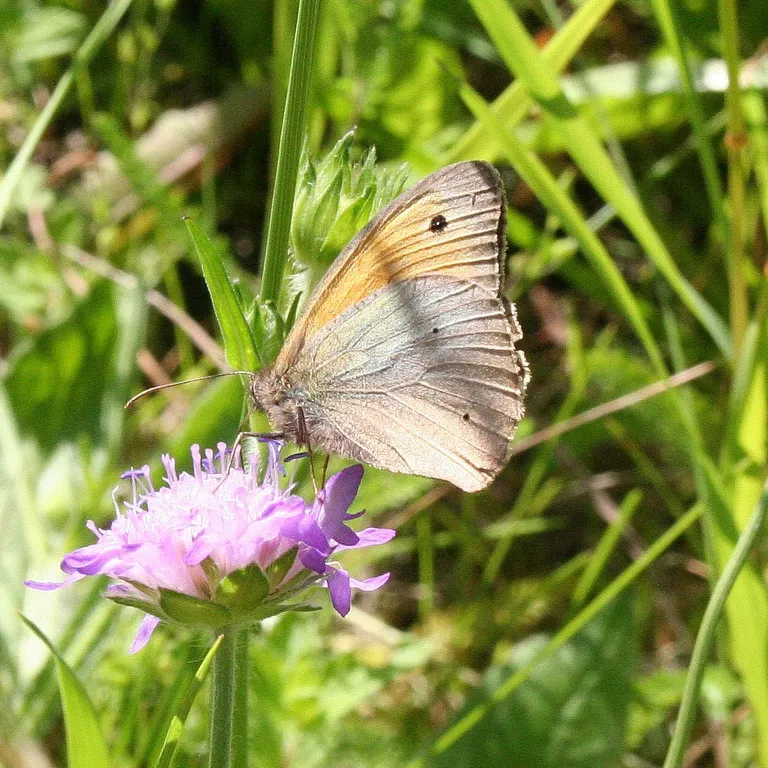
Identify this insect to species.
Maniola jurtina
